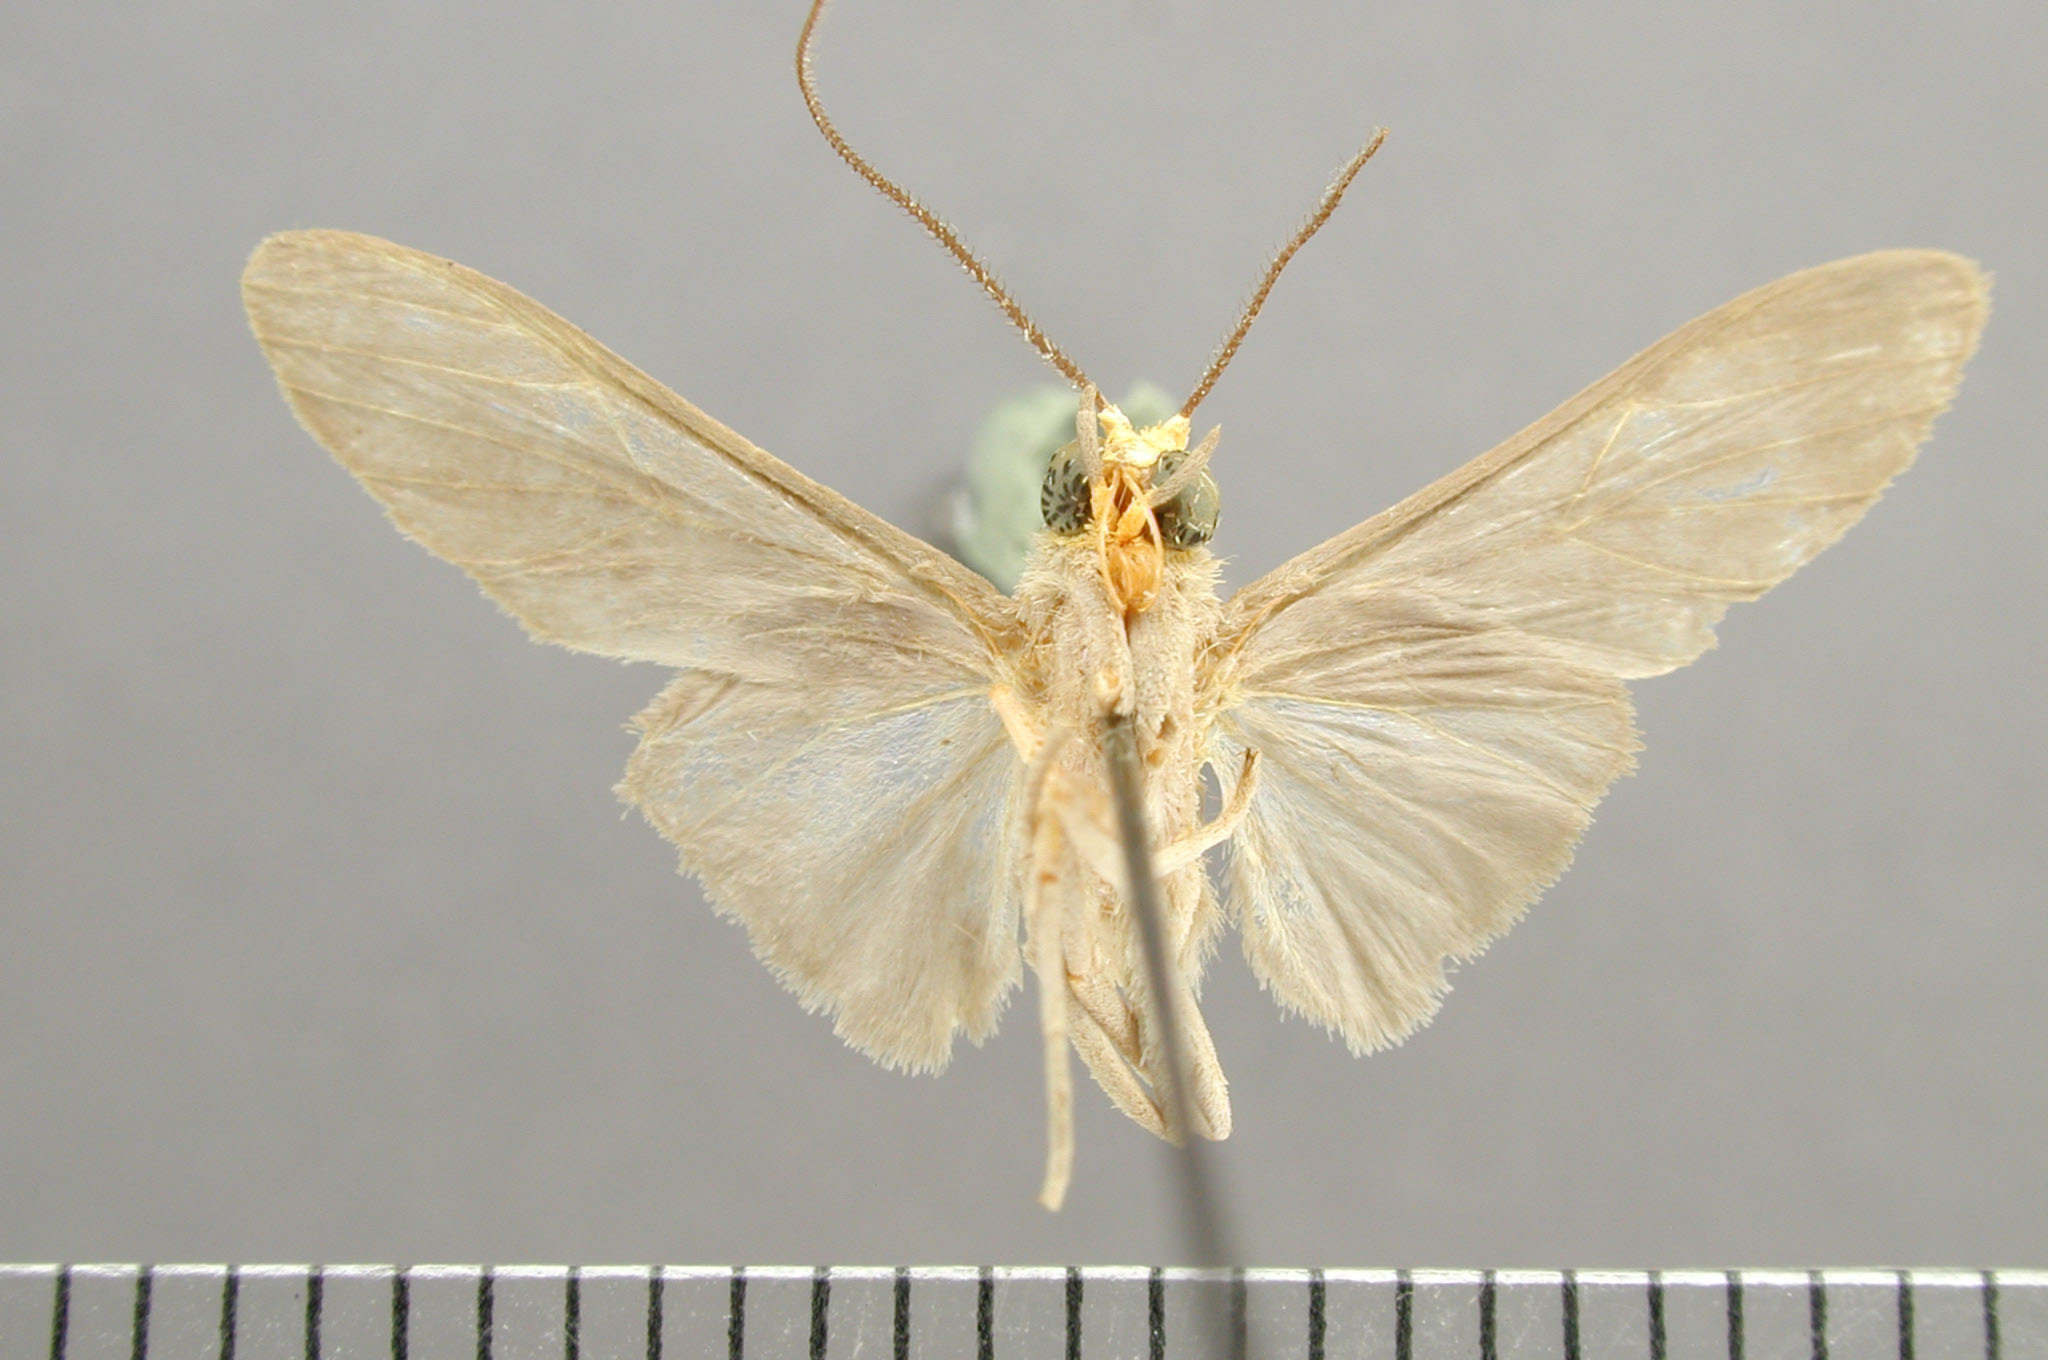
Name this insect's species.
Nezula grisea
